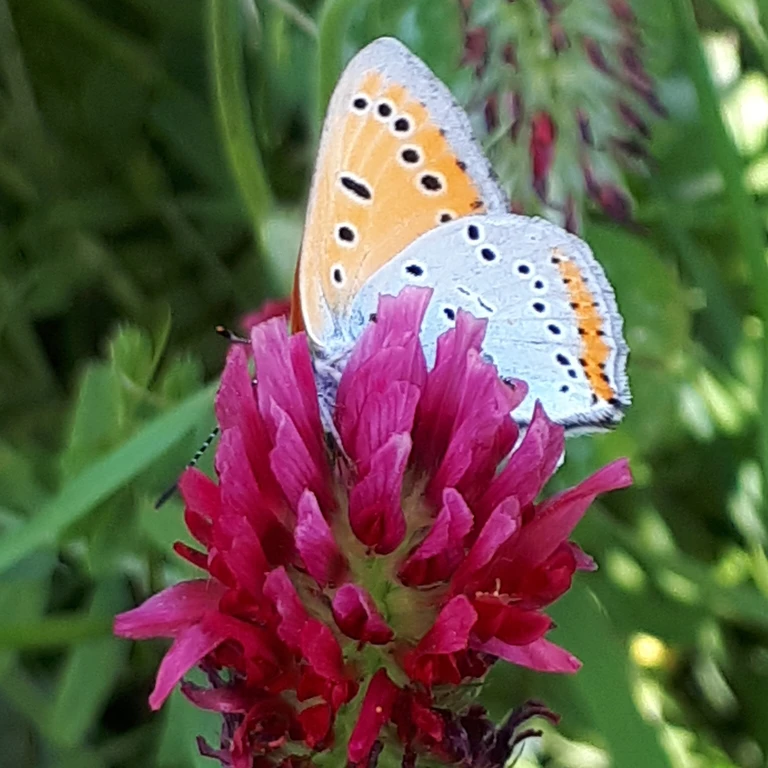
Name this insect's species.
Lycaena dispar
